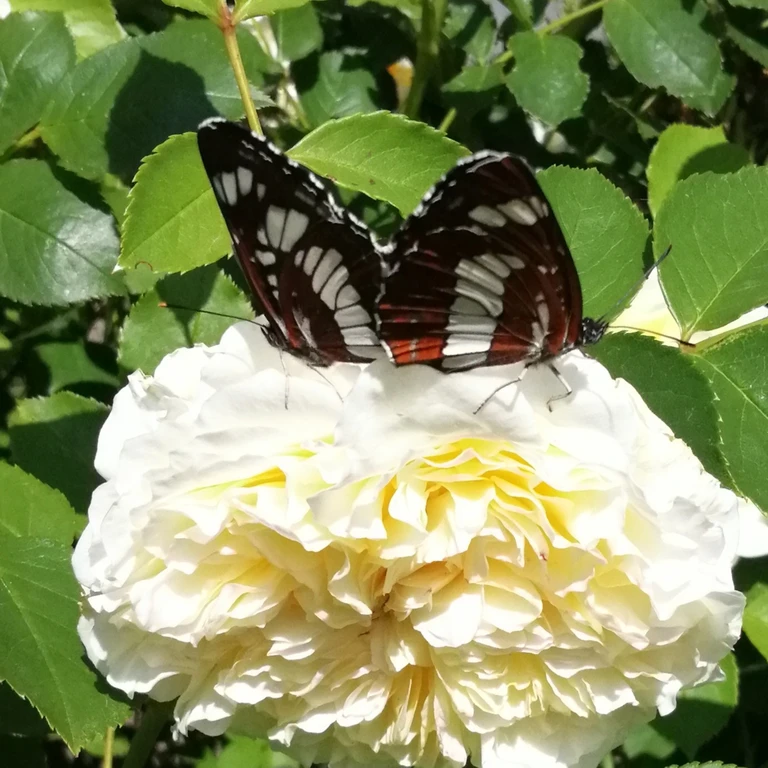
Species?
Neptis rivularis
